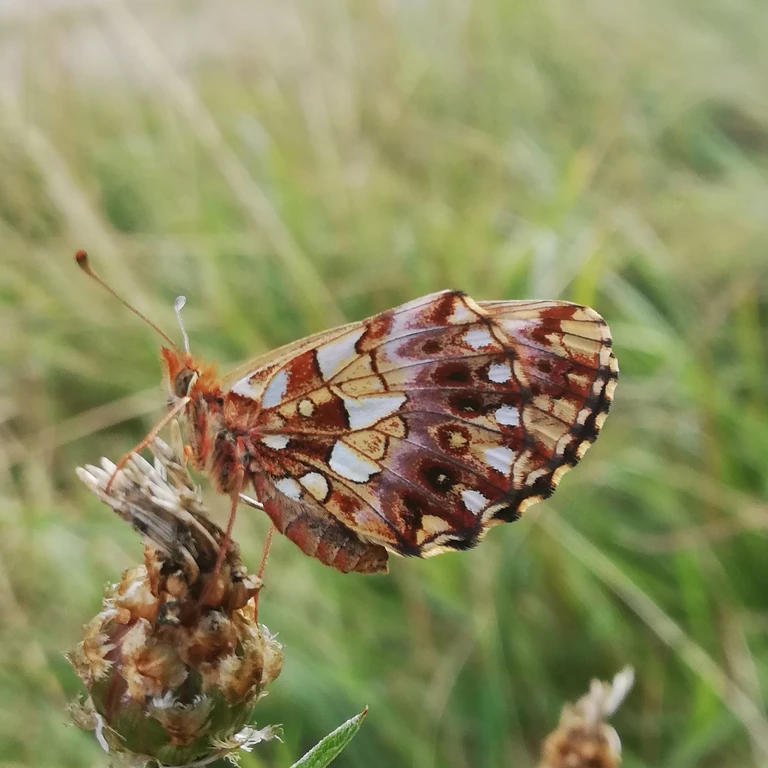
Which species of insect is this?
Boloria dia
